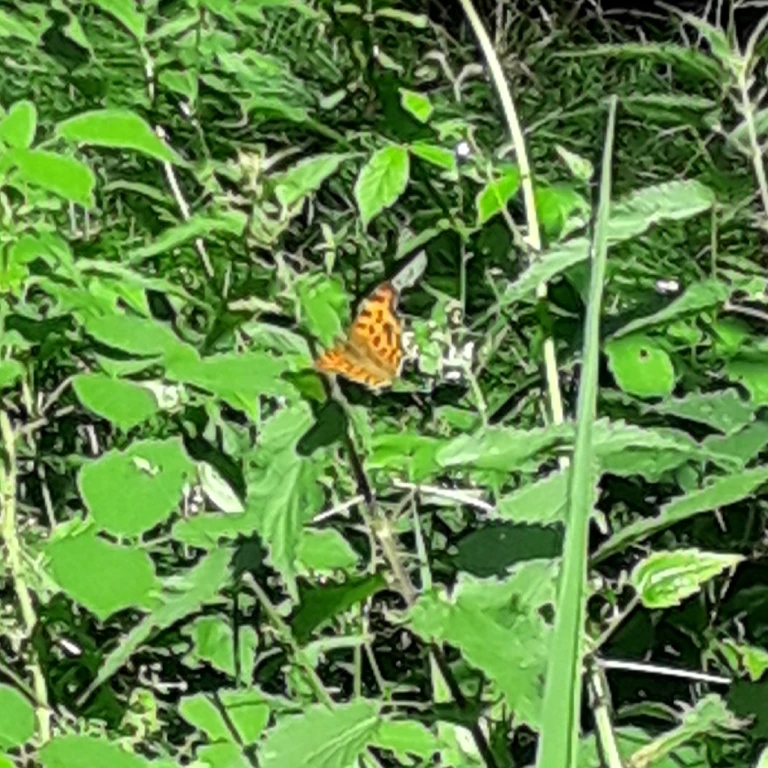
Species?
Polygonia c-album
